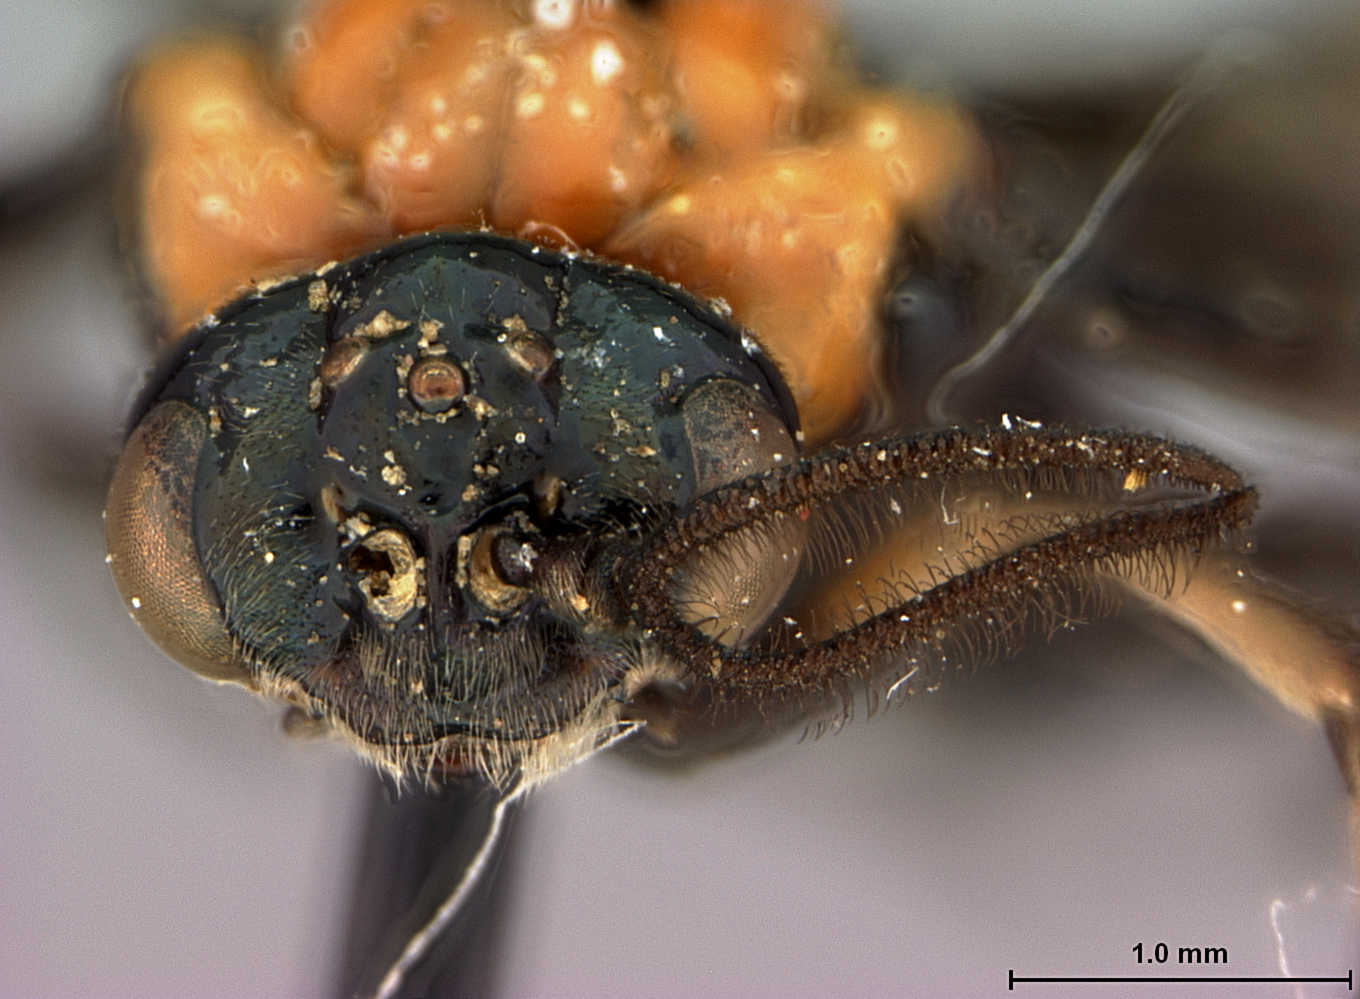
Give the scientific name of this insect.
Neoptilia tora
